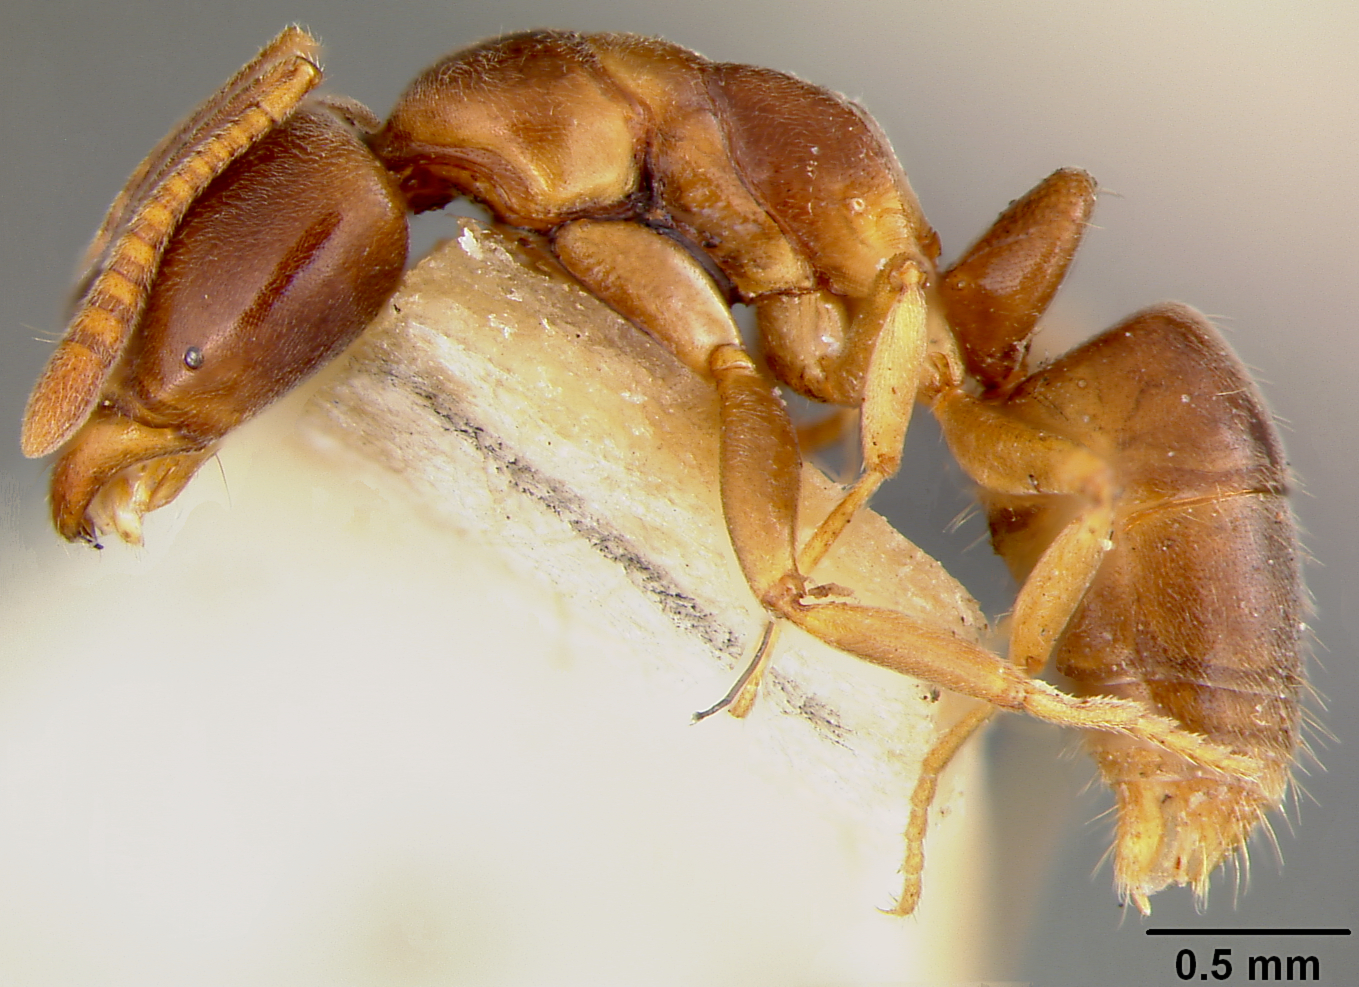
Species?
Ponera perplexa
